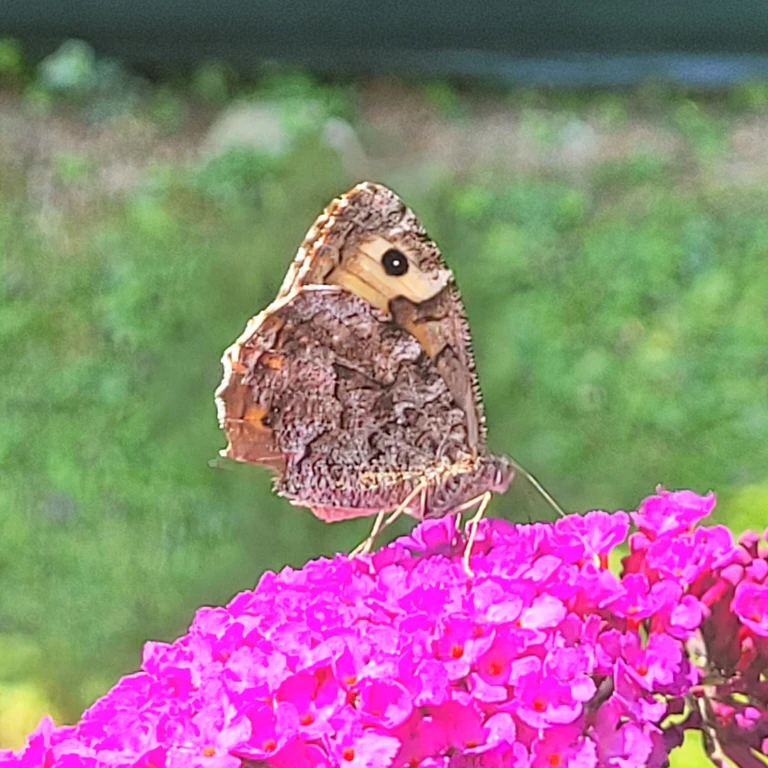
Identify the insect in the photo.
Hipparchia semele
